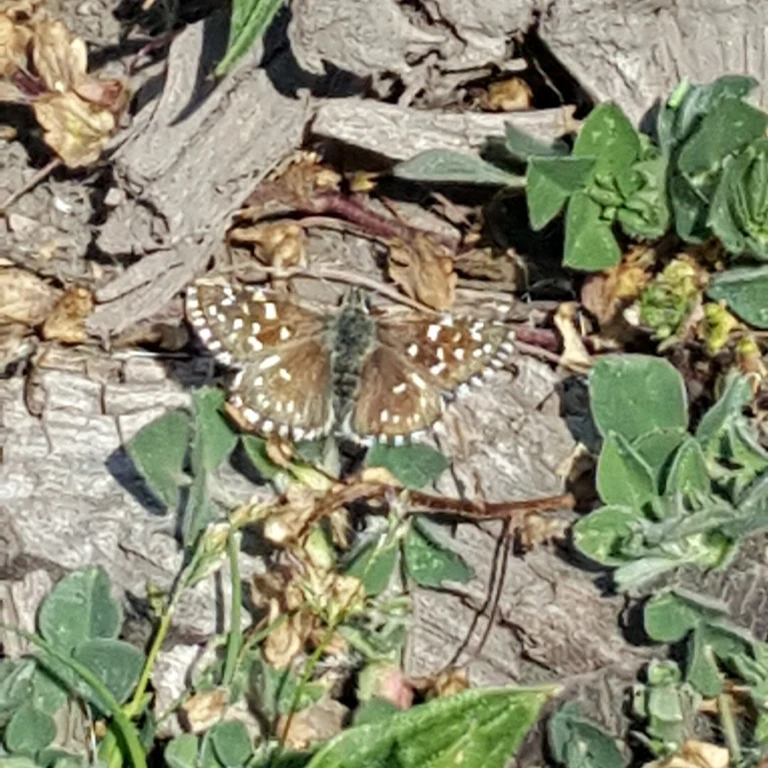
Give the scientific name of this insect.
Pyrgus malvae
